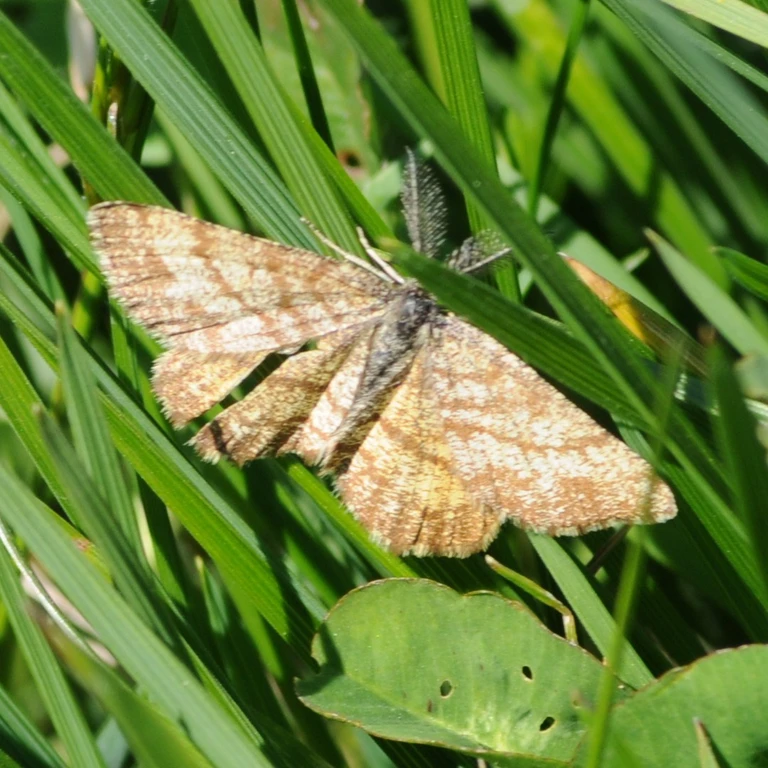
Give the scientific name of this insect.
Ematurga atomaria
